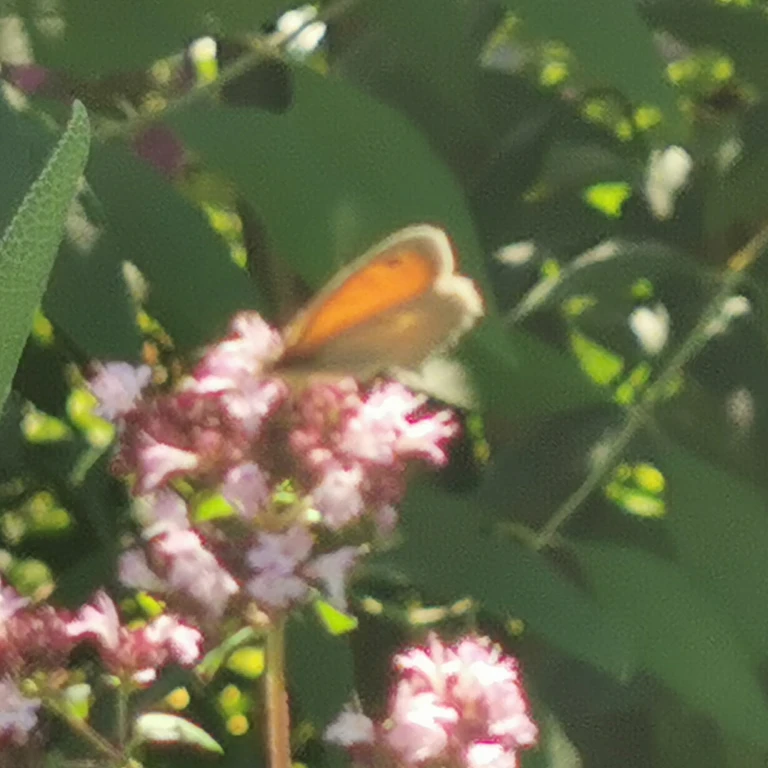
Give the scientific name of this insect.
Coenonympha pamphilus
